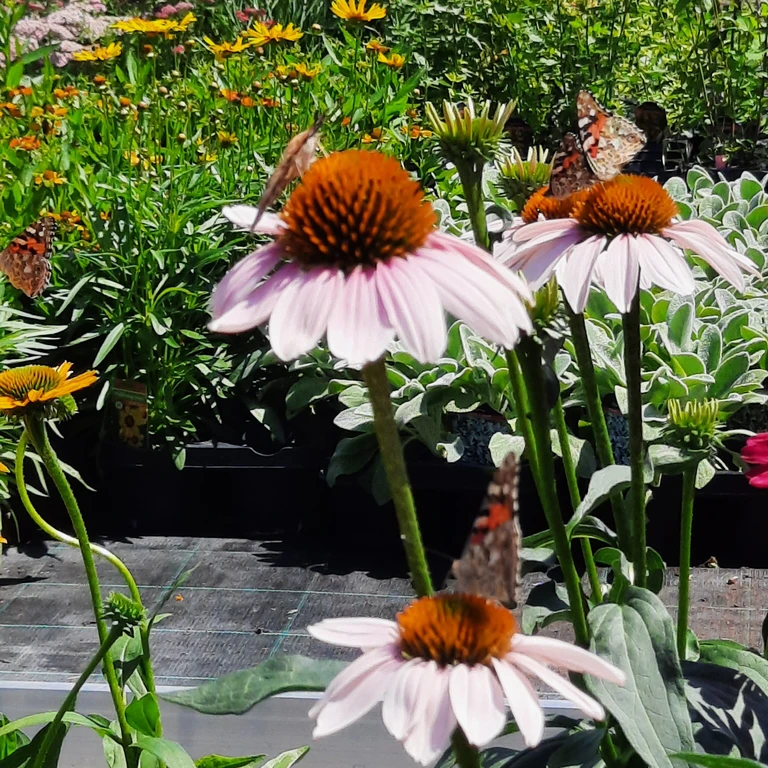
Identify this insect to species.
Vanessa cardui
